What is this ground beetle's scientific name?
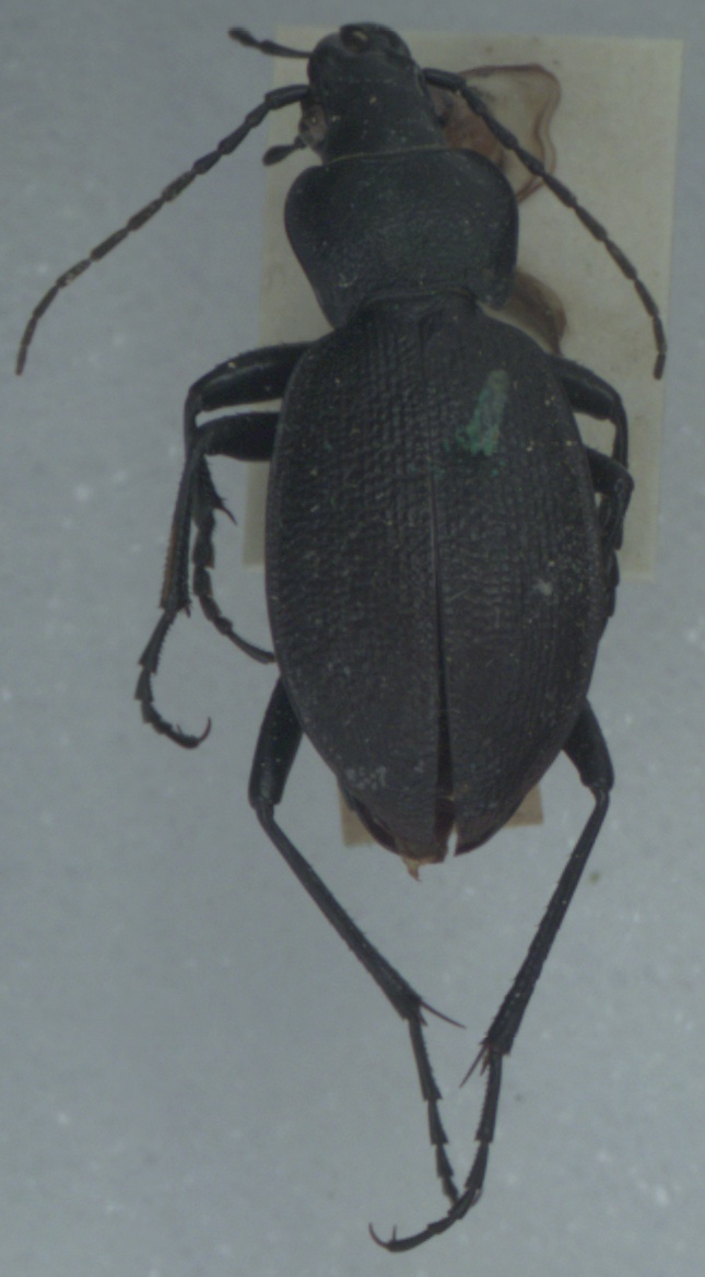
Carabus problematicus
